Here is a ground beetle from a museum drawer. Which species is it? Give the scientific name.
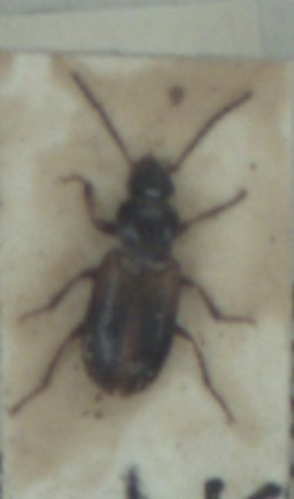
Acupalpus meridianus
